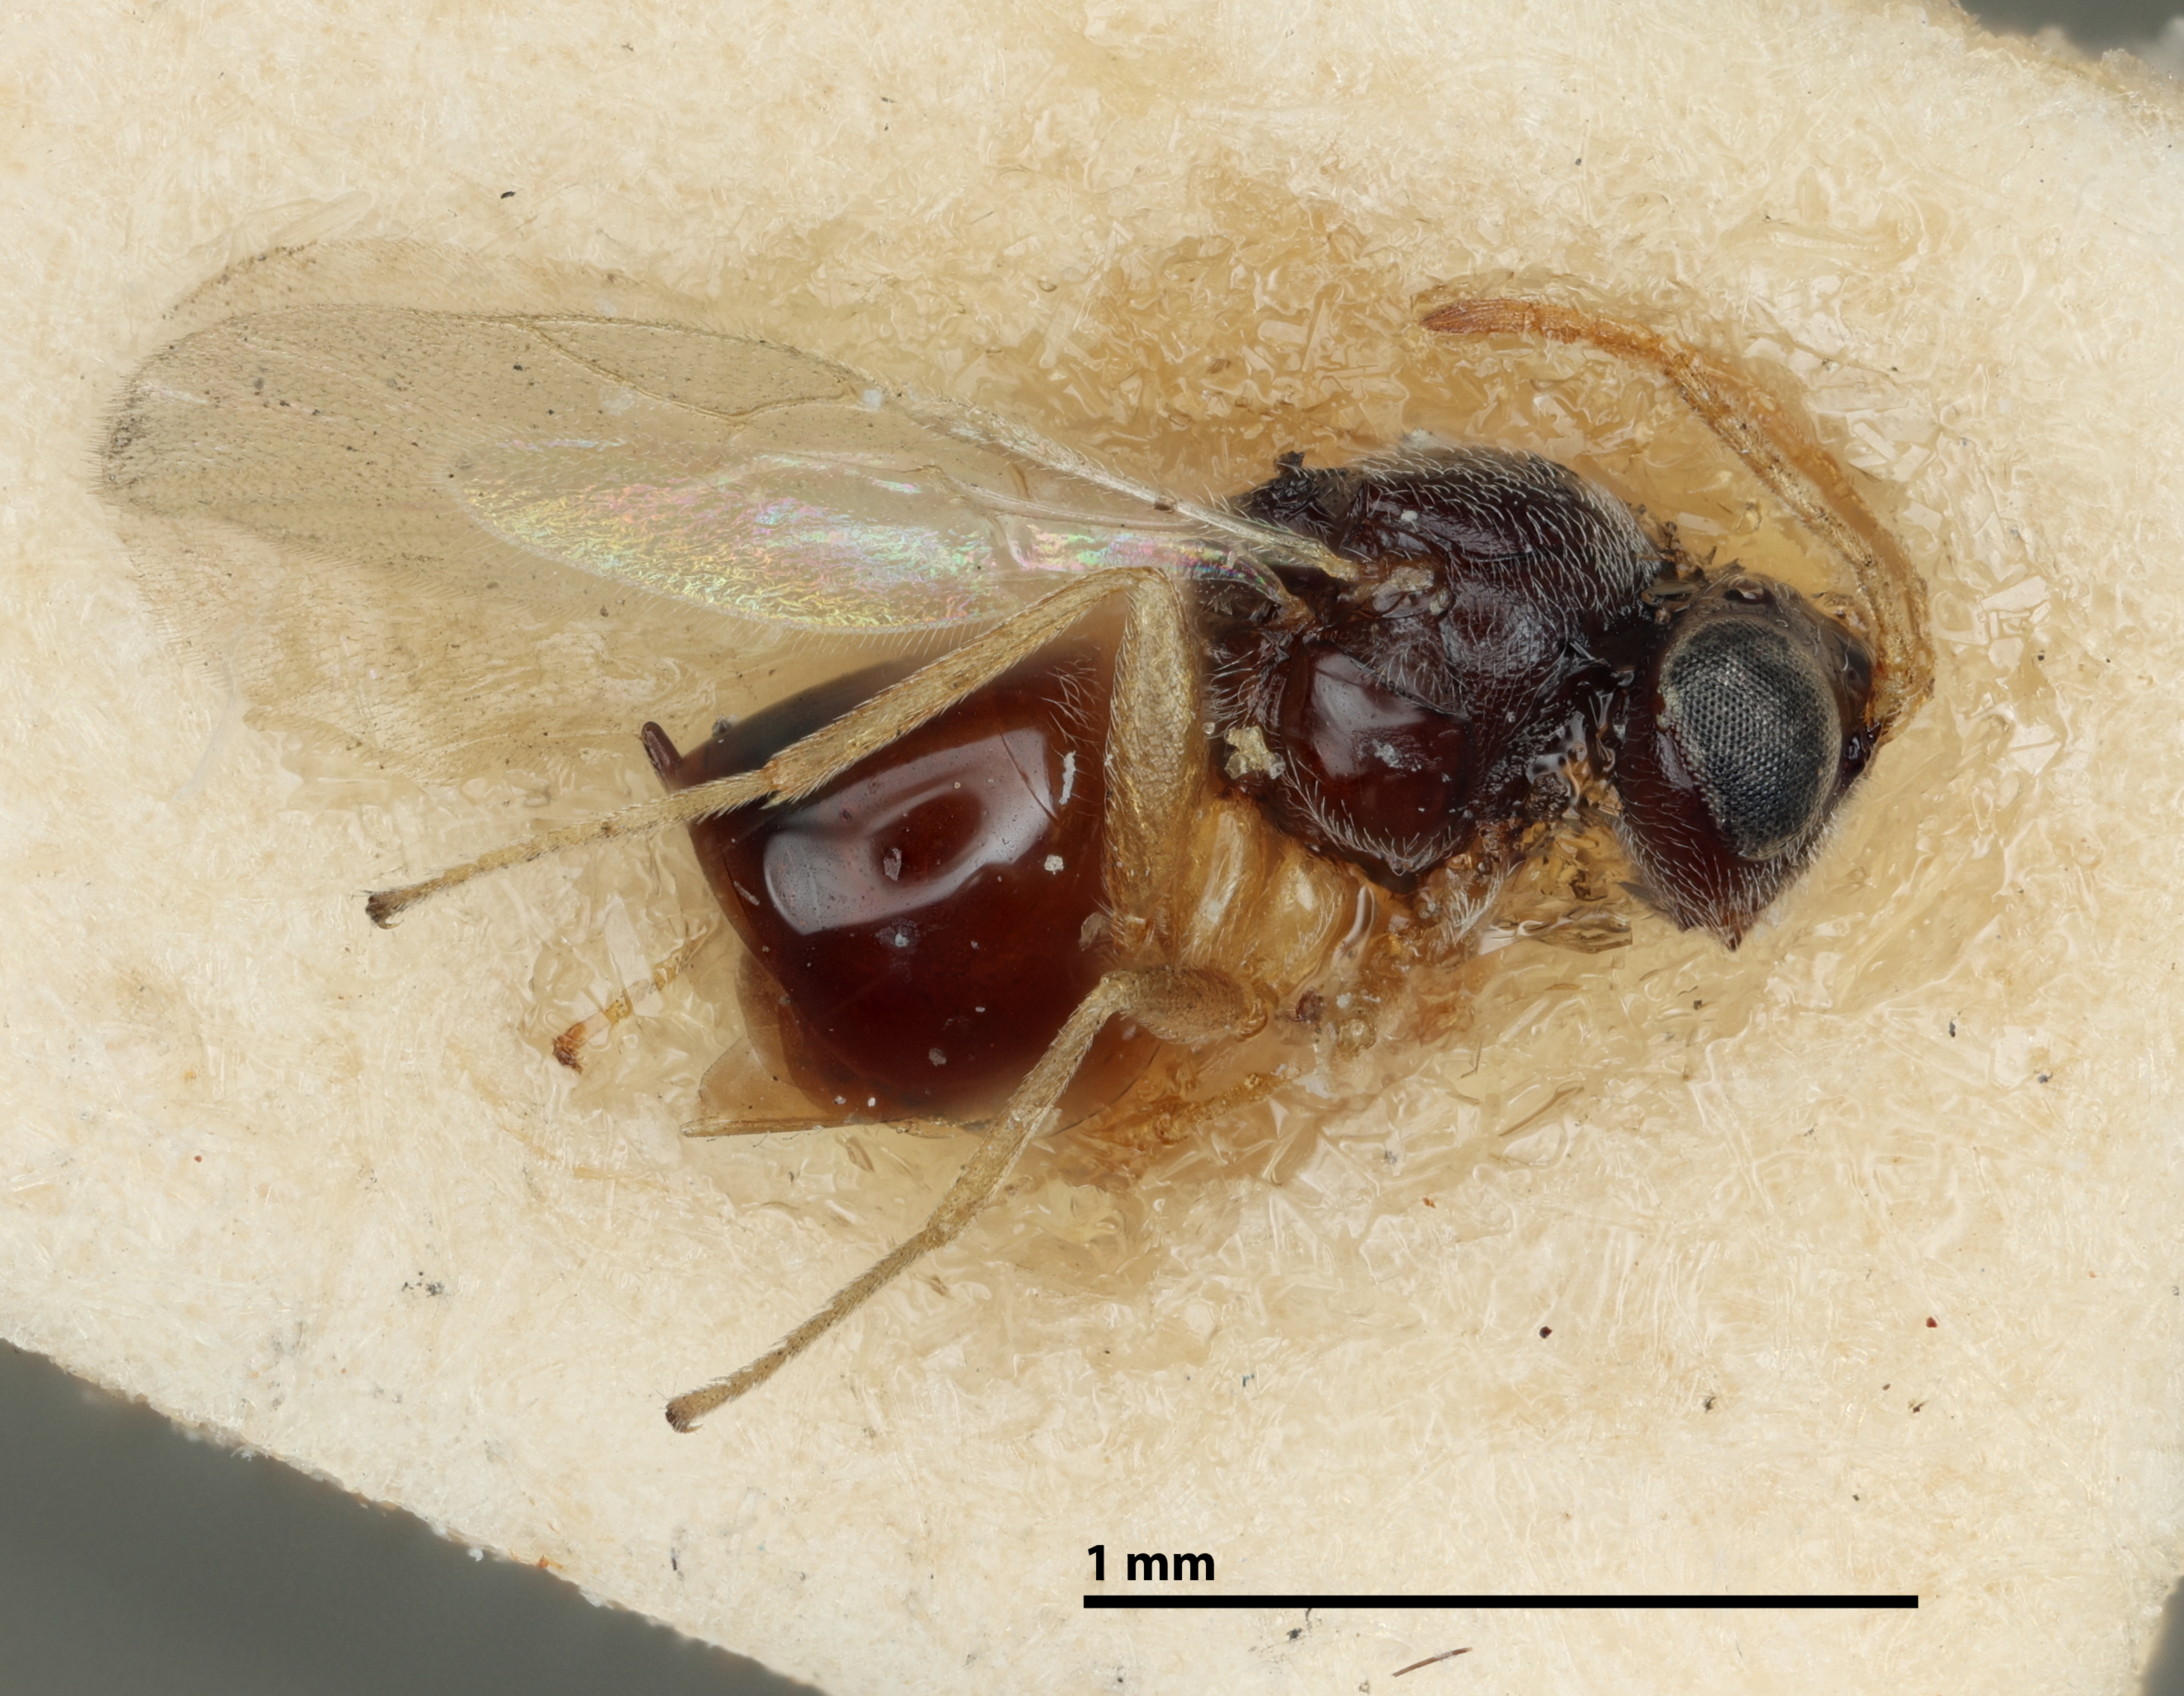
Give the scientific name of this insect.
Ceroptres lanigerae
